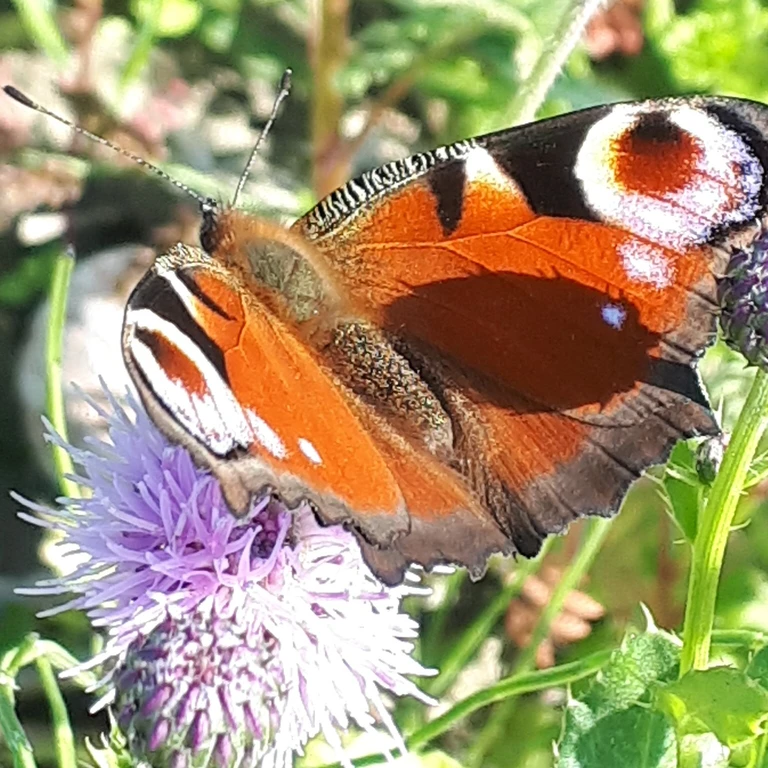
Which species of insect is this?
Aglais io
